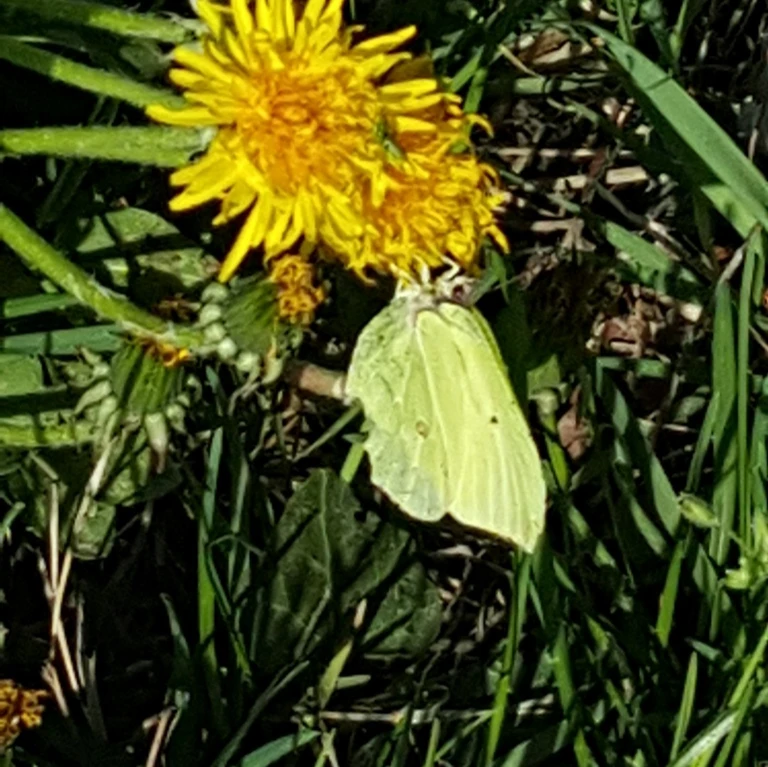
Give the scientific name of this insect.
Gonepteryx rhamni
